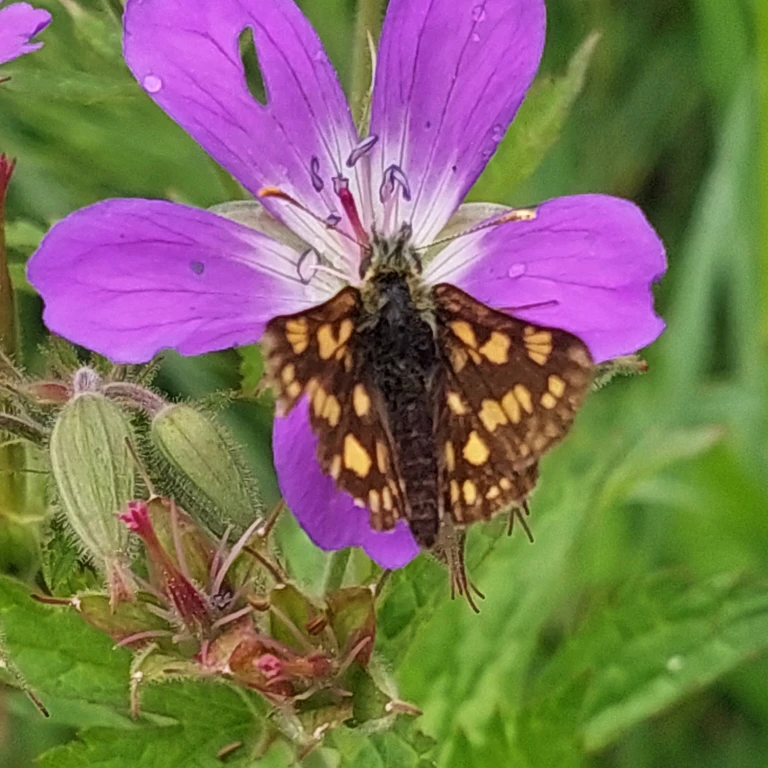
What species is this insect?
Carterocephalus palaemon
